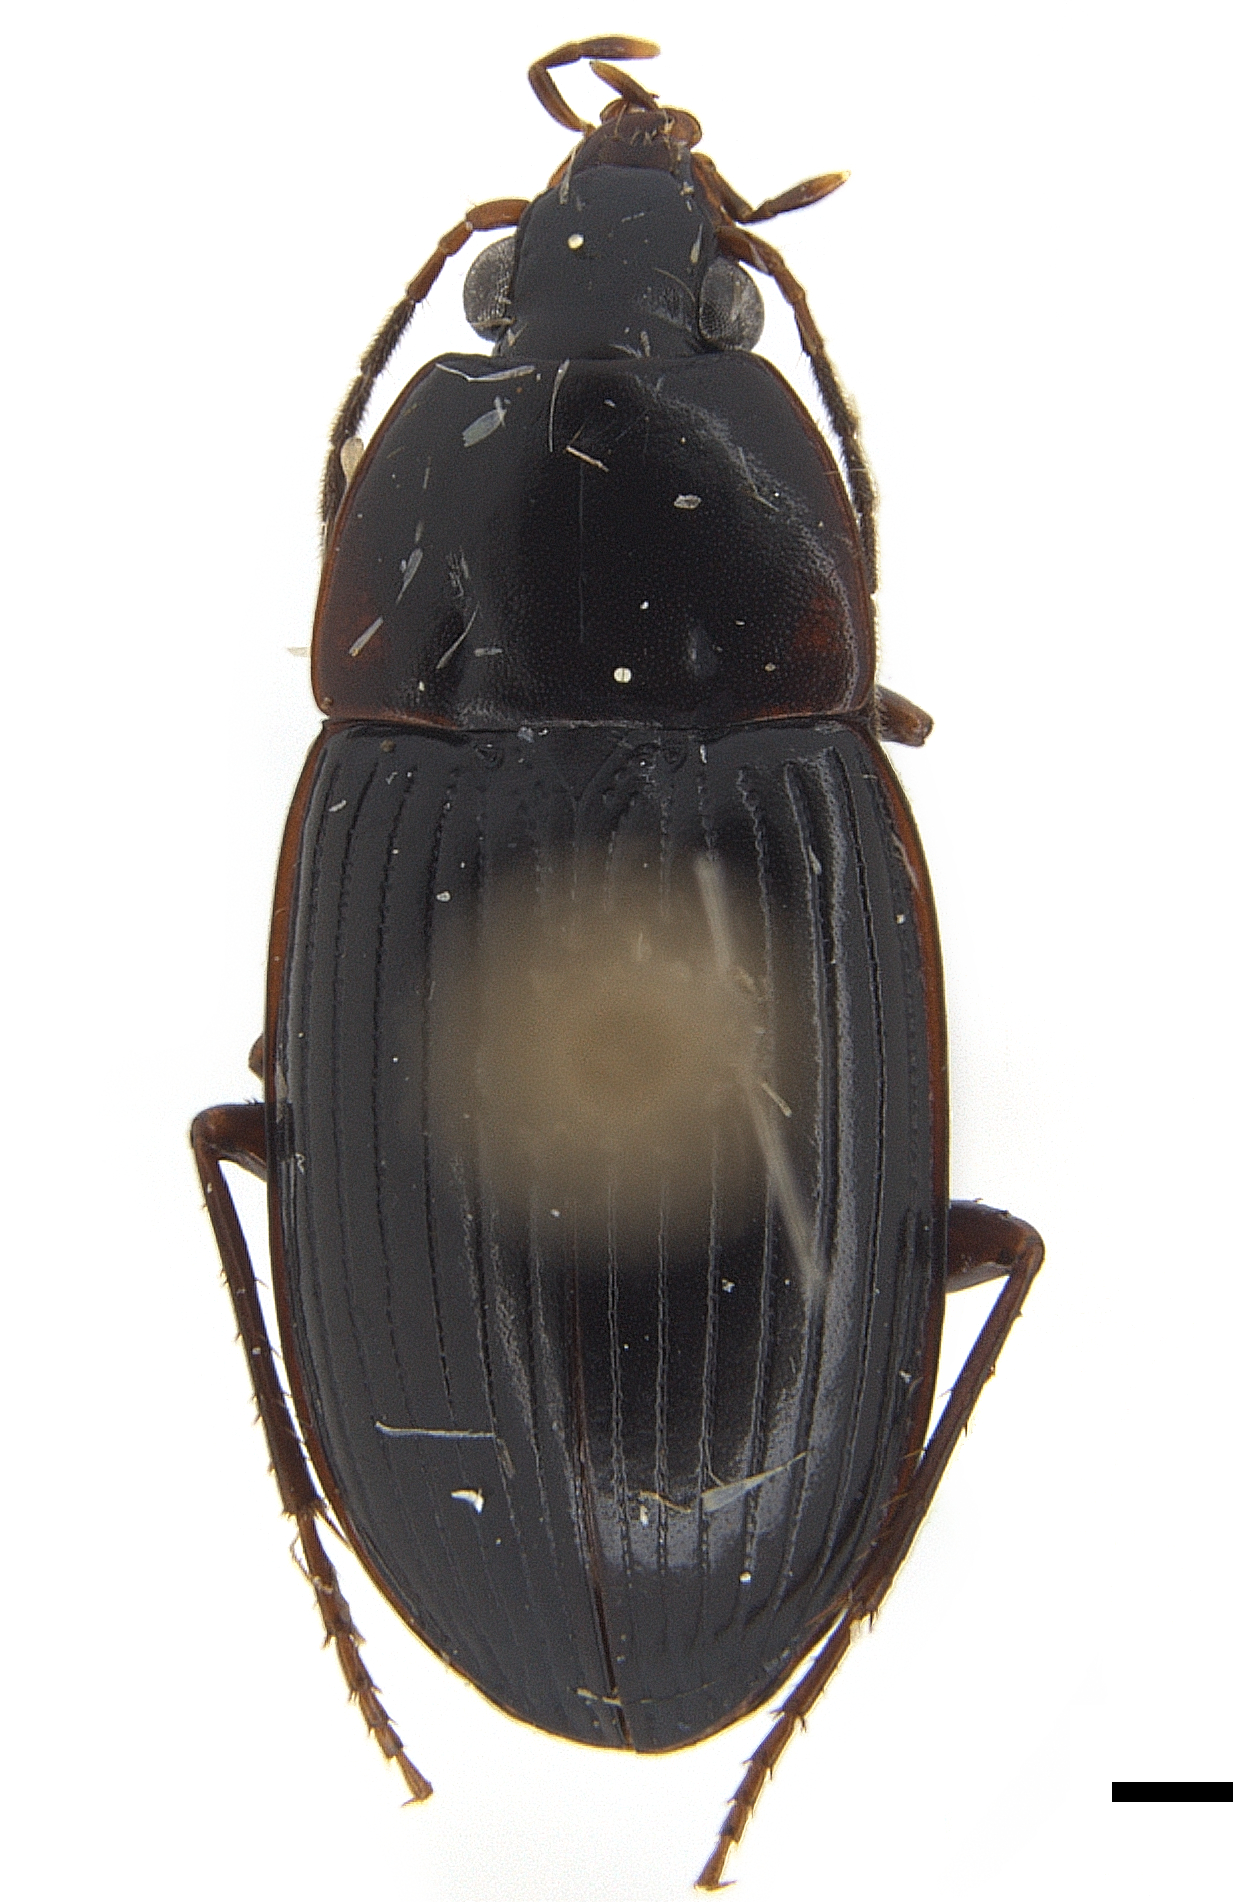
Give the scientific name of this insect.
Anatrichis minuta
